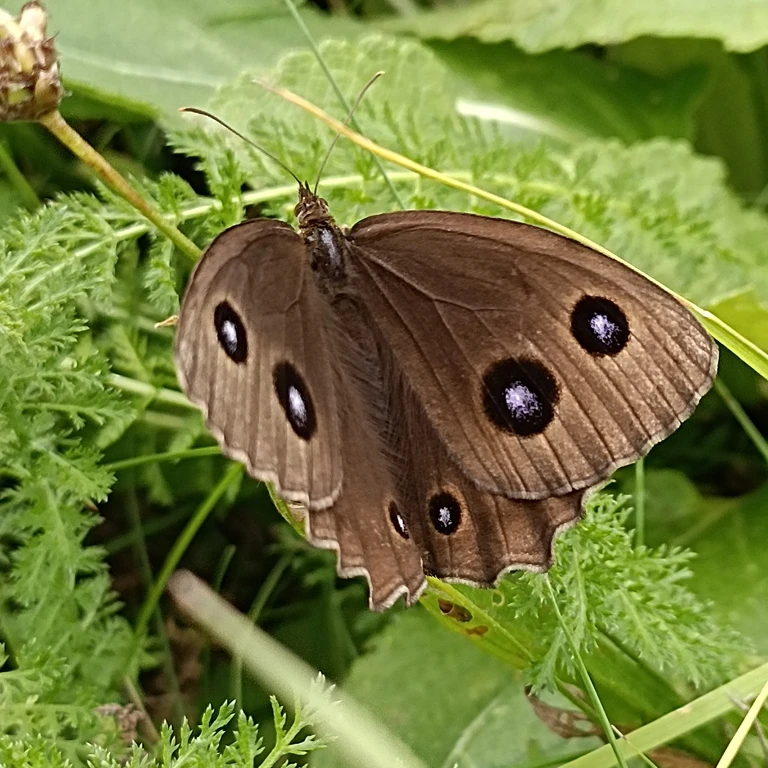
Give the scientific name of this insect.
Minois dryas
